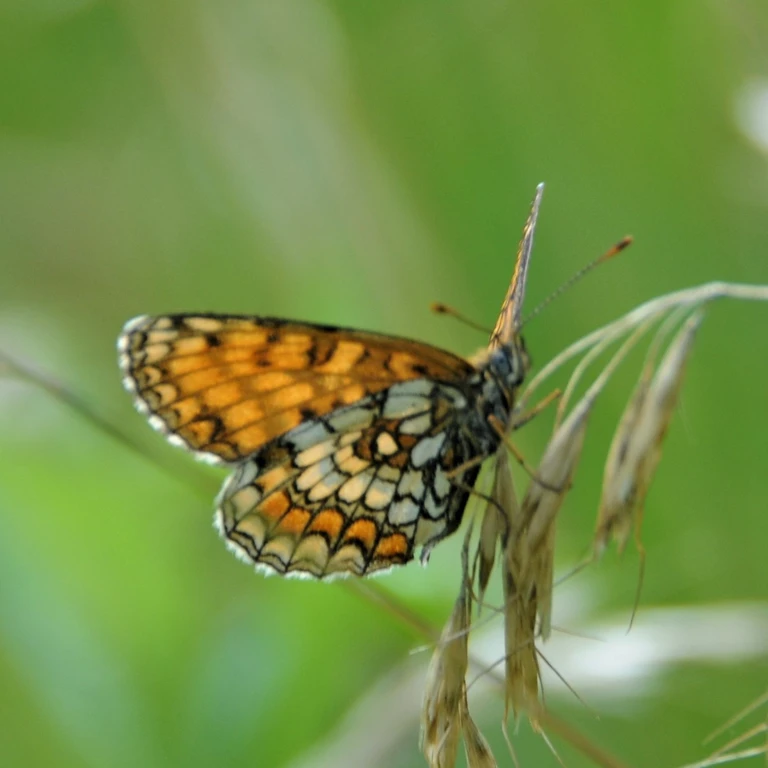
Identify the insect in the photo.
Melitaea athalia
